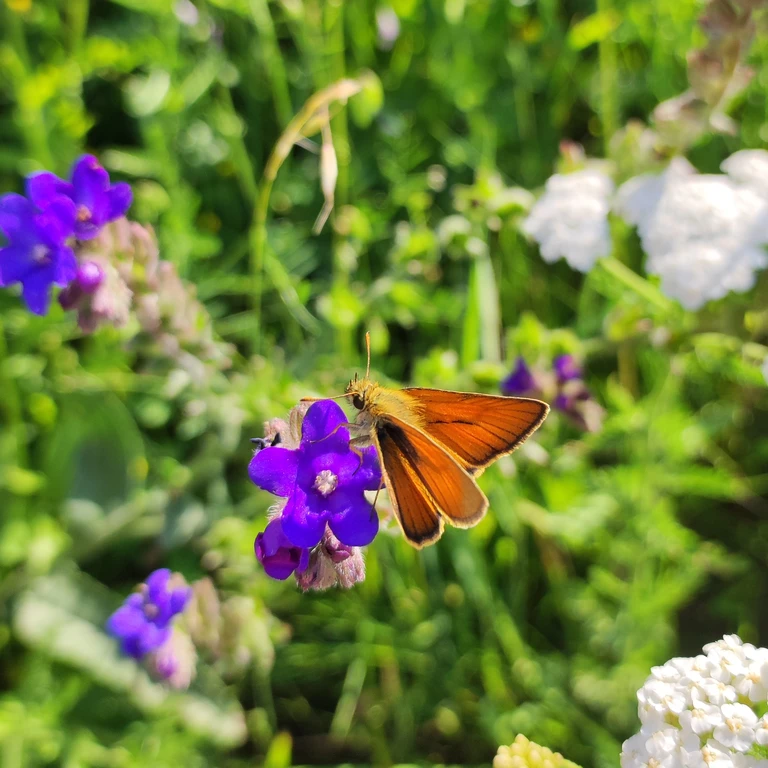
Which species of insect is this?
Thymelicus sylvestris
